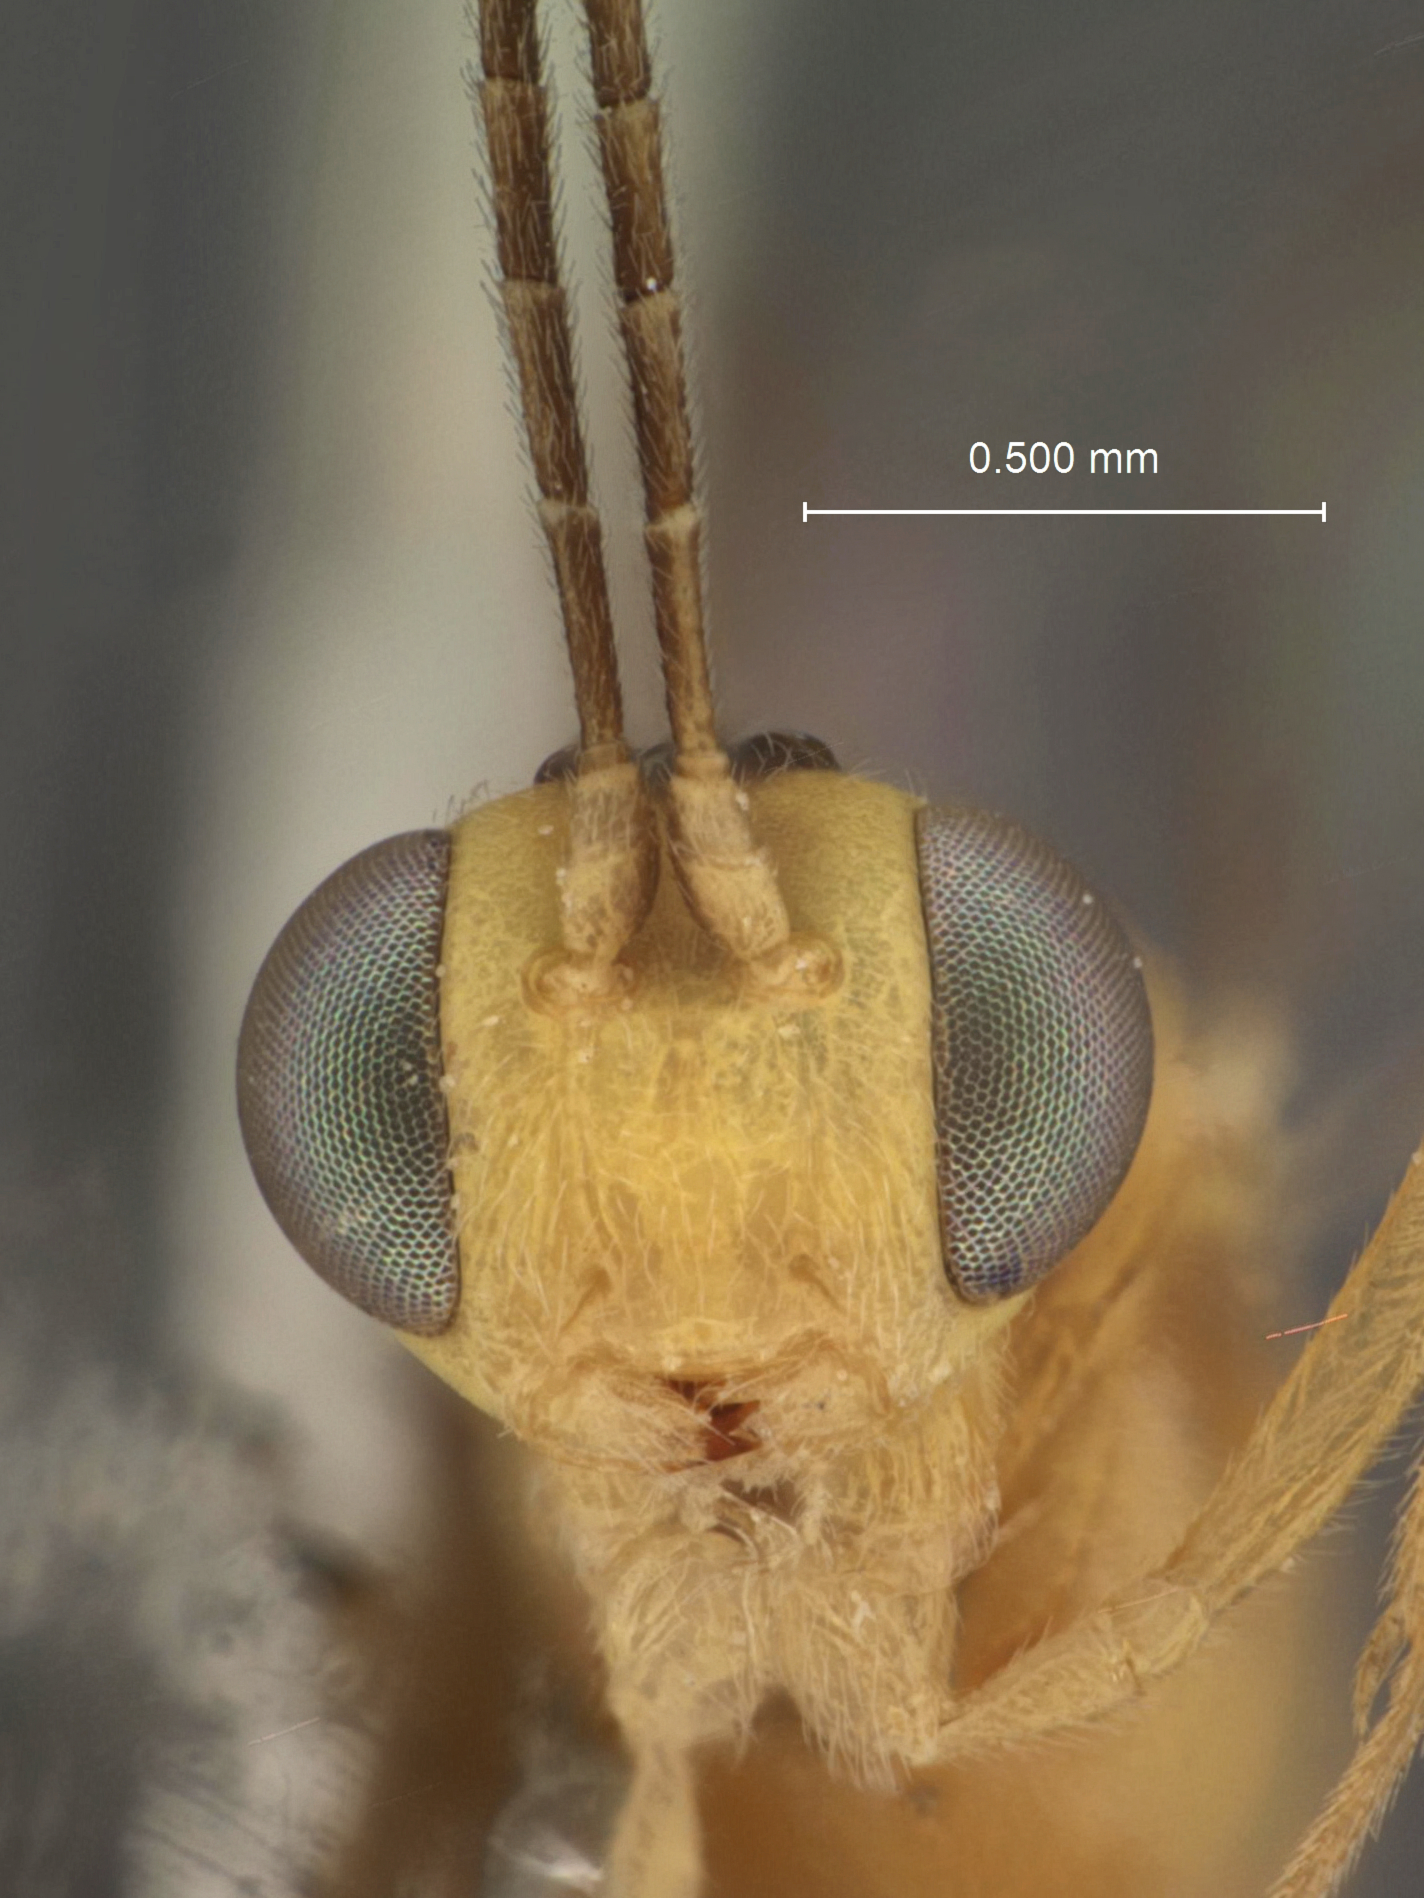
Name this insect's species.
Temelucha depressariae
